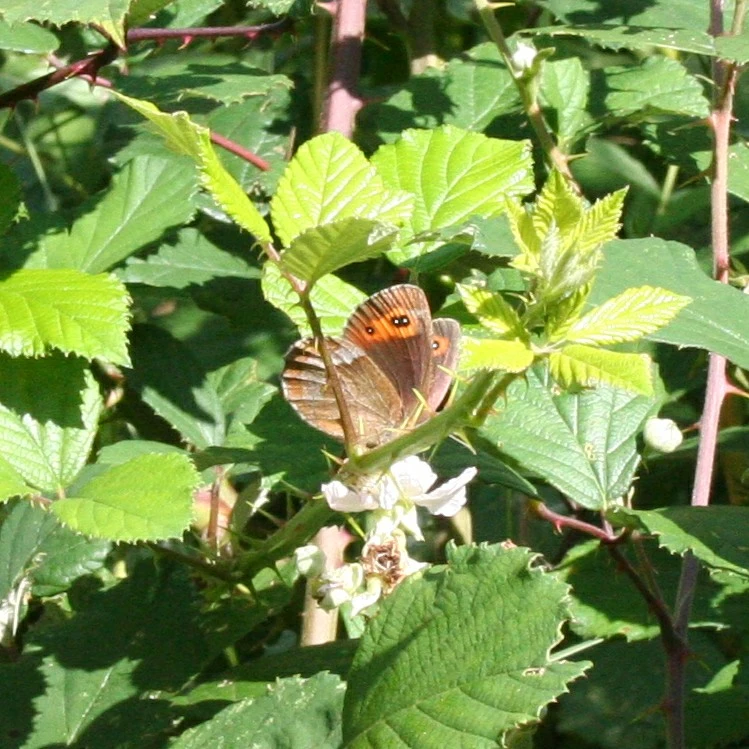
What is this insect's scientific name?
Erebia aethiops
